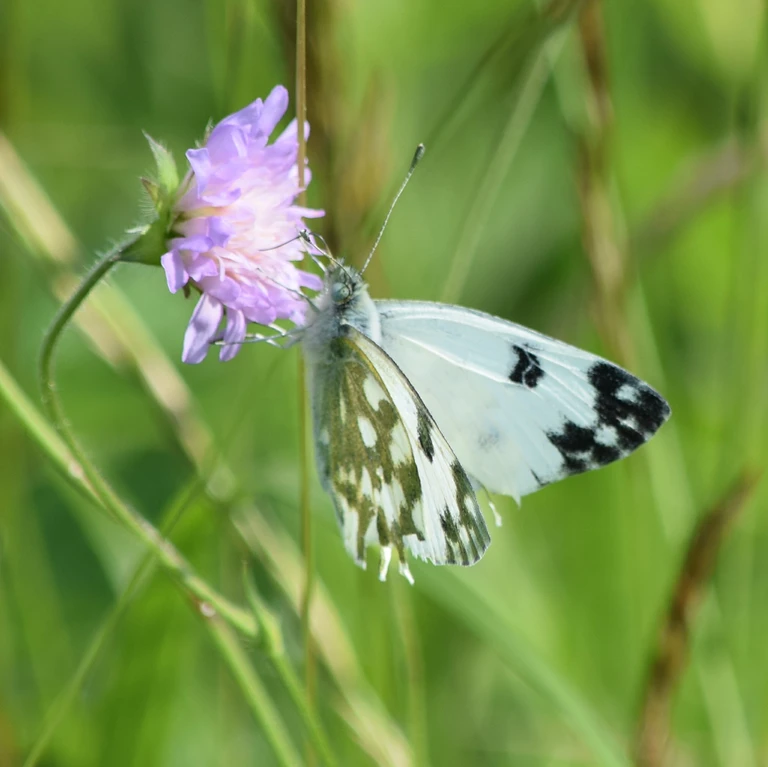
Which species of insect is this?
Pontia edusa
